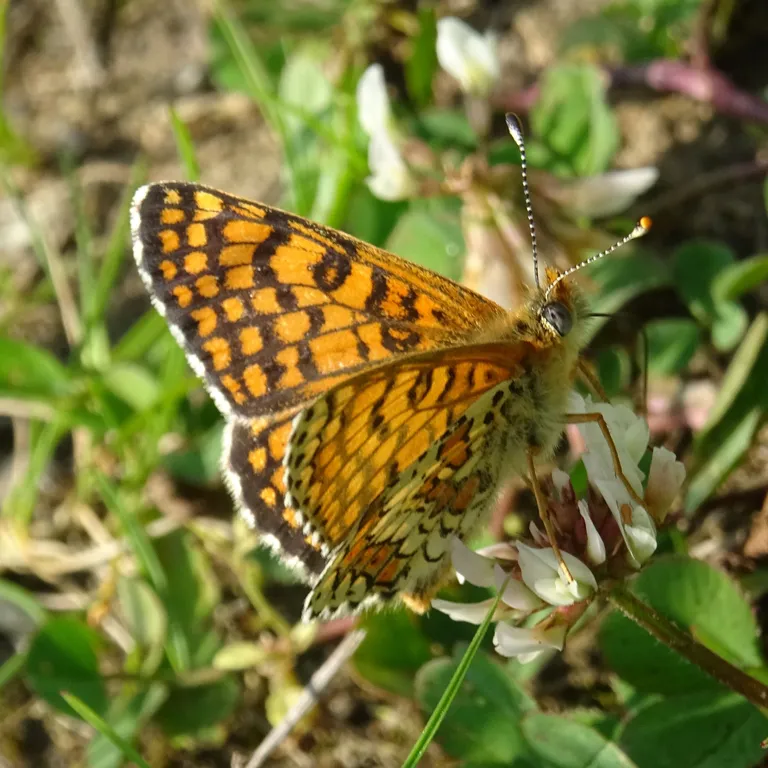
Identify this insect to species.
Melitaea cinxia
